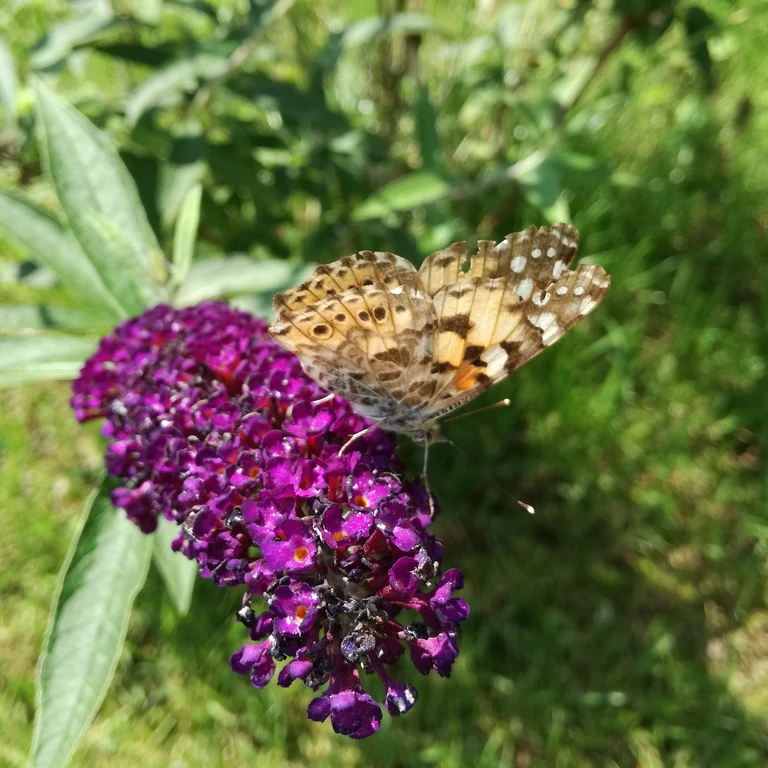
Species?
Vanessa cardui
